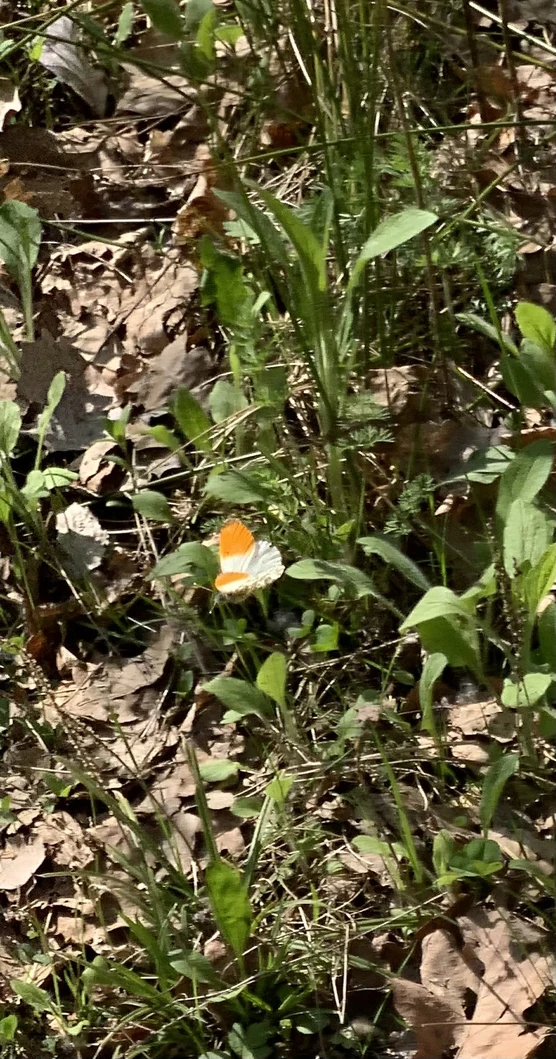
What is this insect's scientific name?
Anthocharis cardamines
